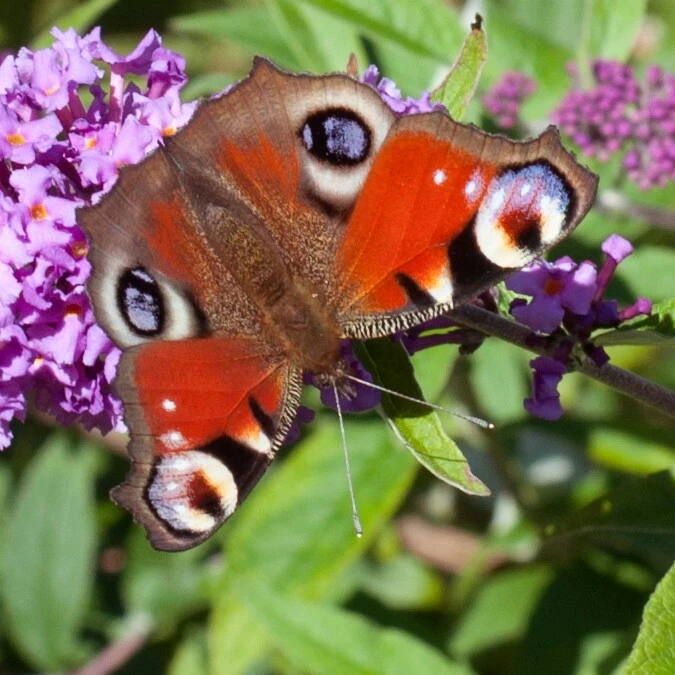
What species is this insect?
Aglais io
